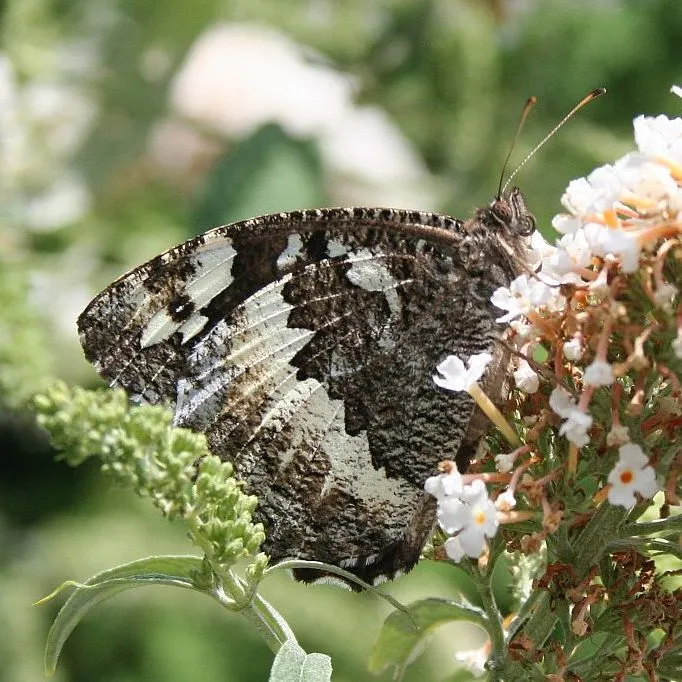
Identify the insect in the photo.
Brintesia circe
